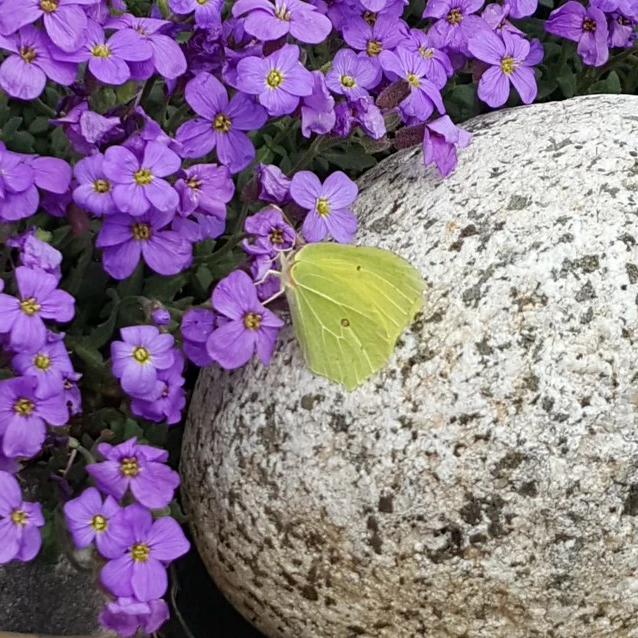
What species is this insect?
Gonepteryx rhamni
